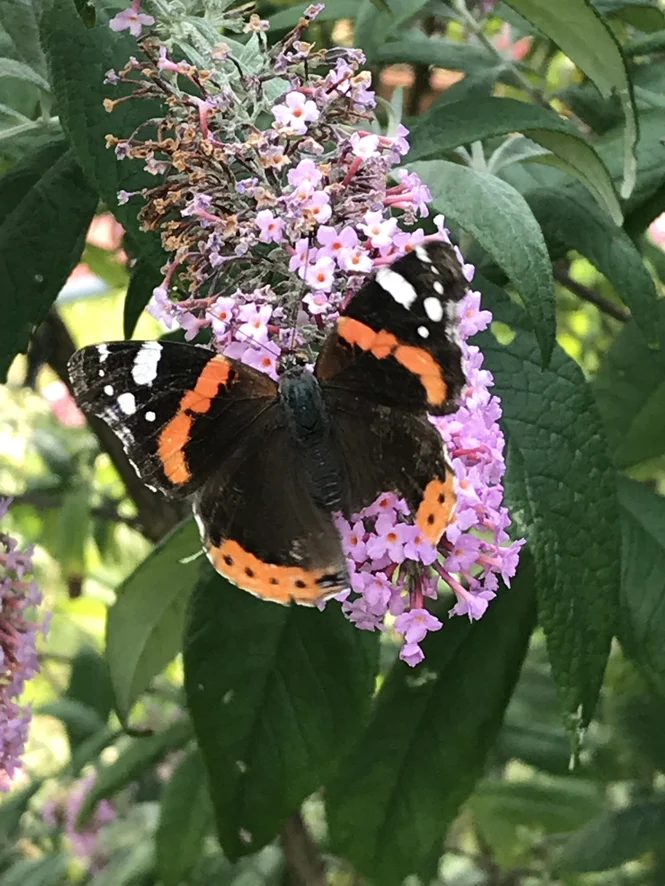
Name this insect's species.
Vanessa atalanta
